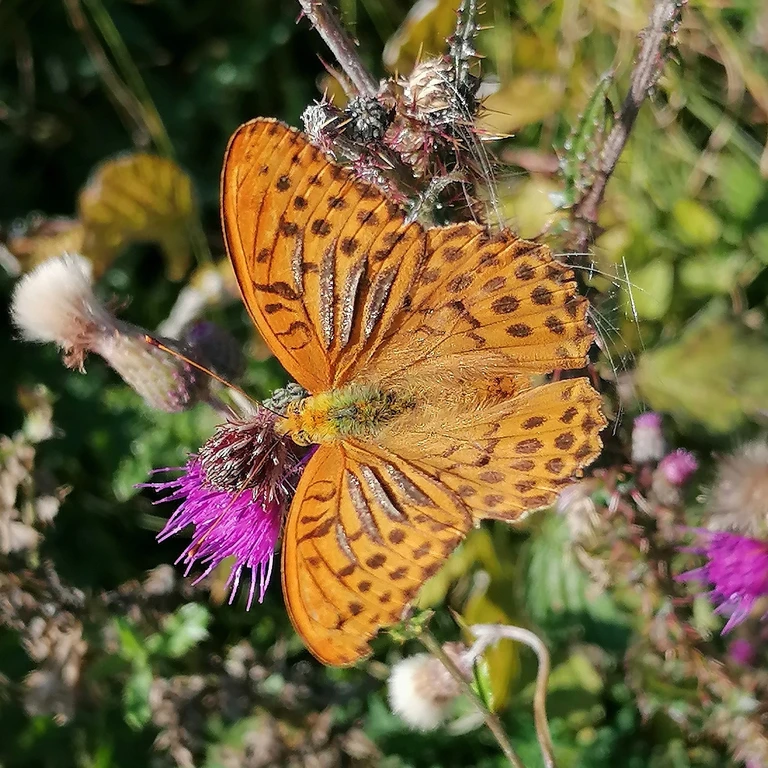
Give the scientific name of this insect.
Argynnis paphia
